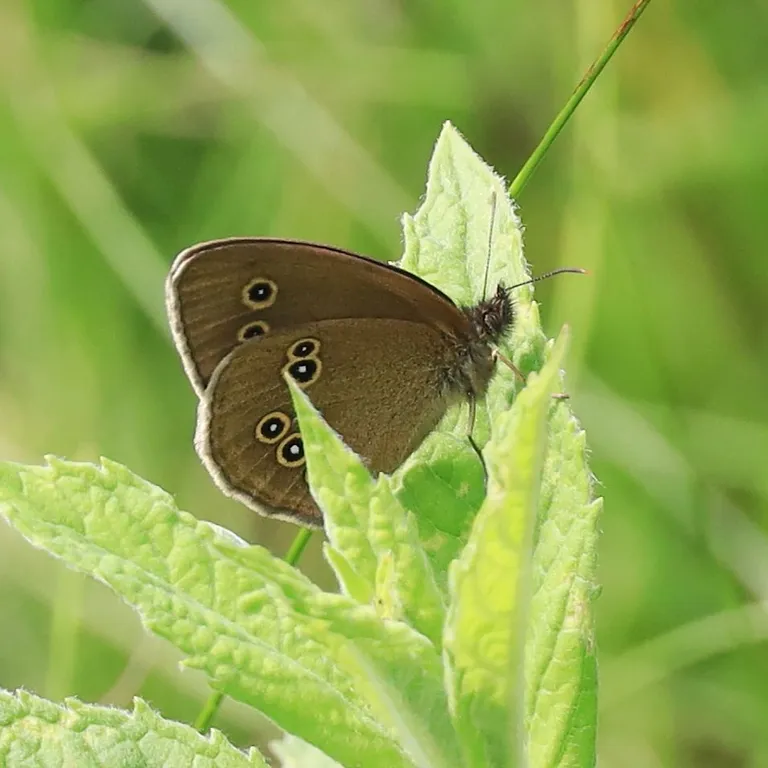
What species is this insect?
Aphantopus hyperantus
